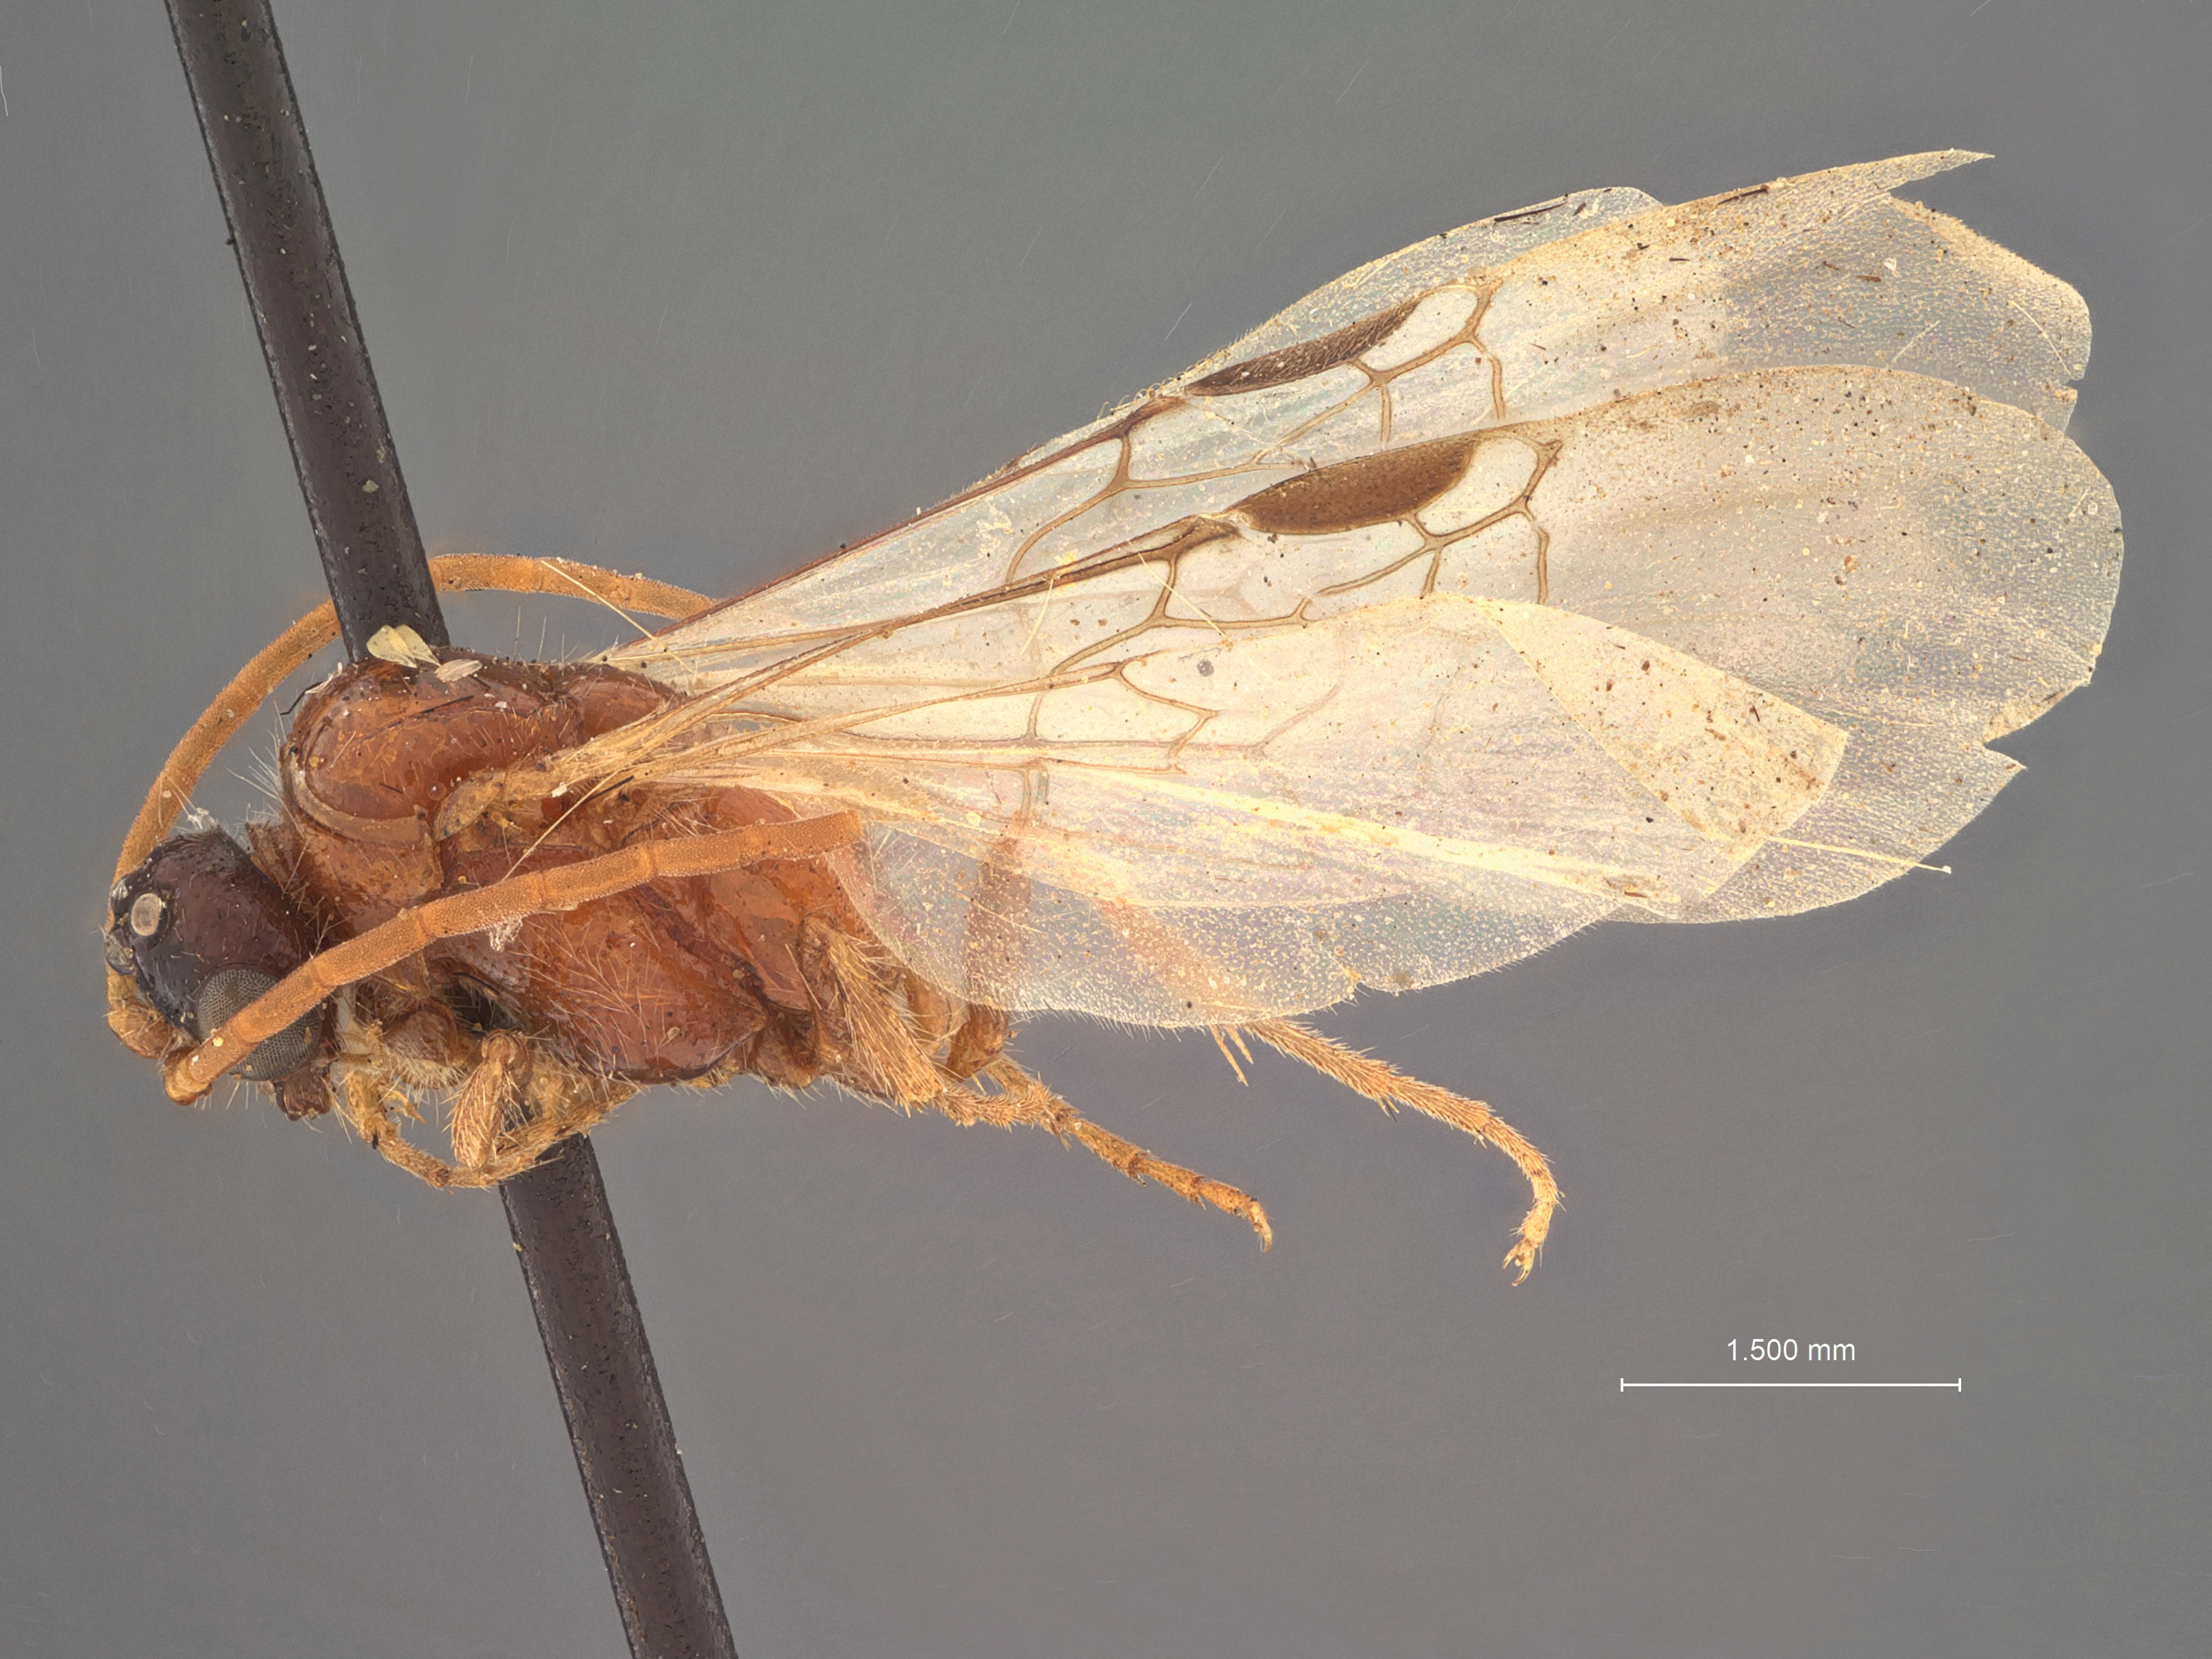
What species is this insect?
Brachycistis melanocephala
